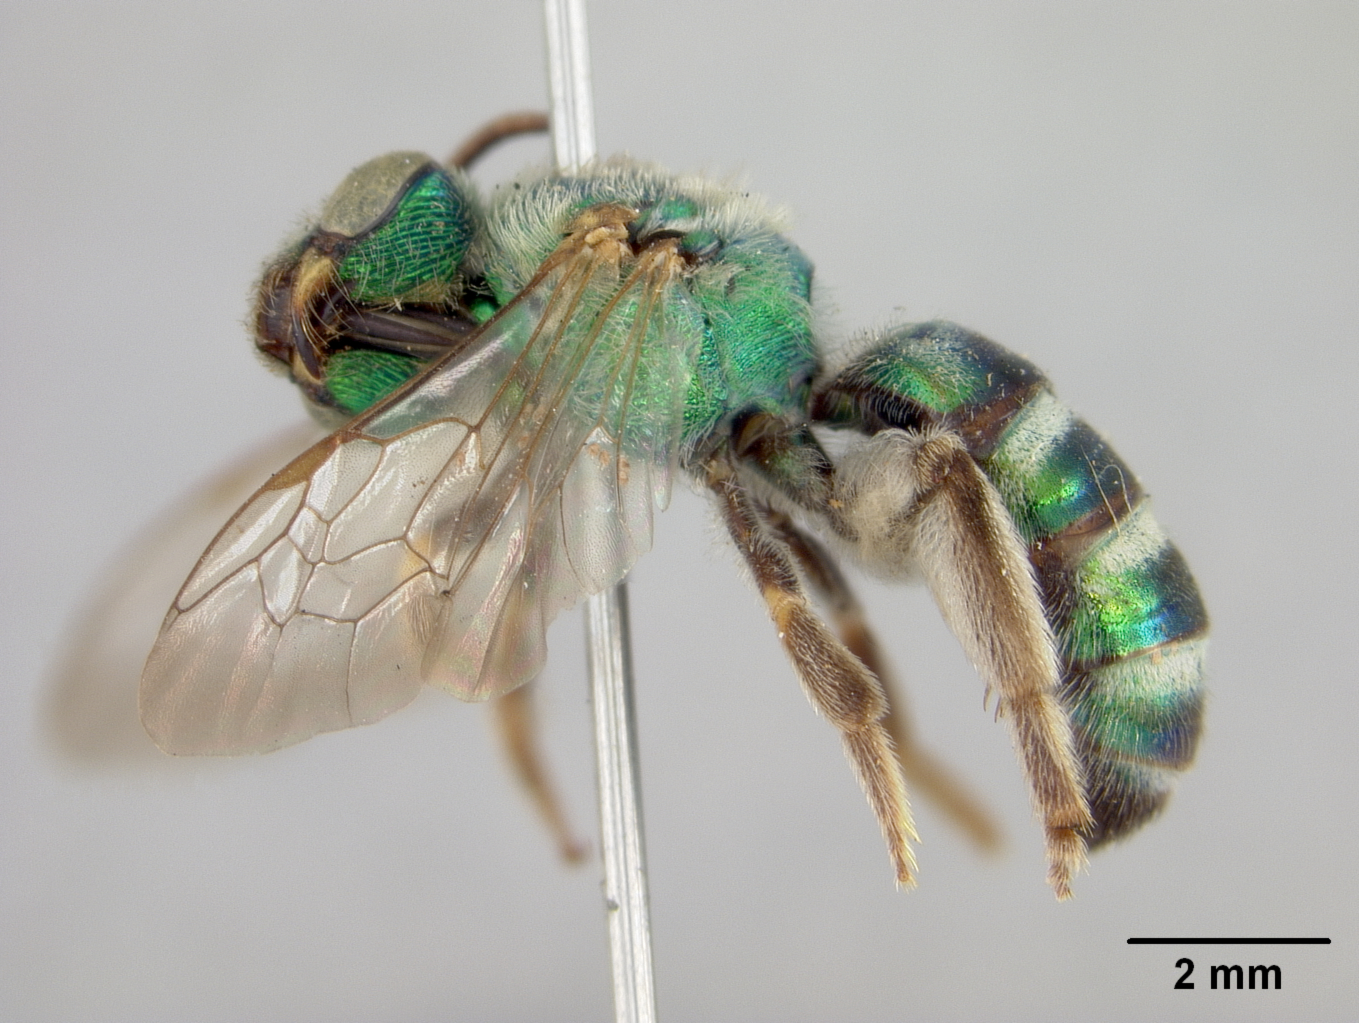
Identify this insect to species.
Agapostemon cockerelli
